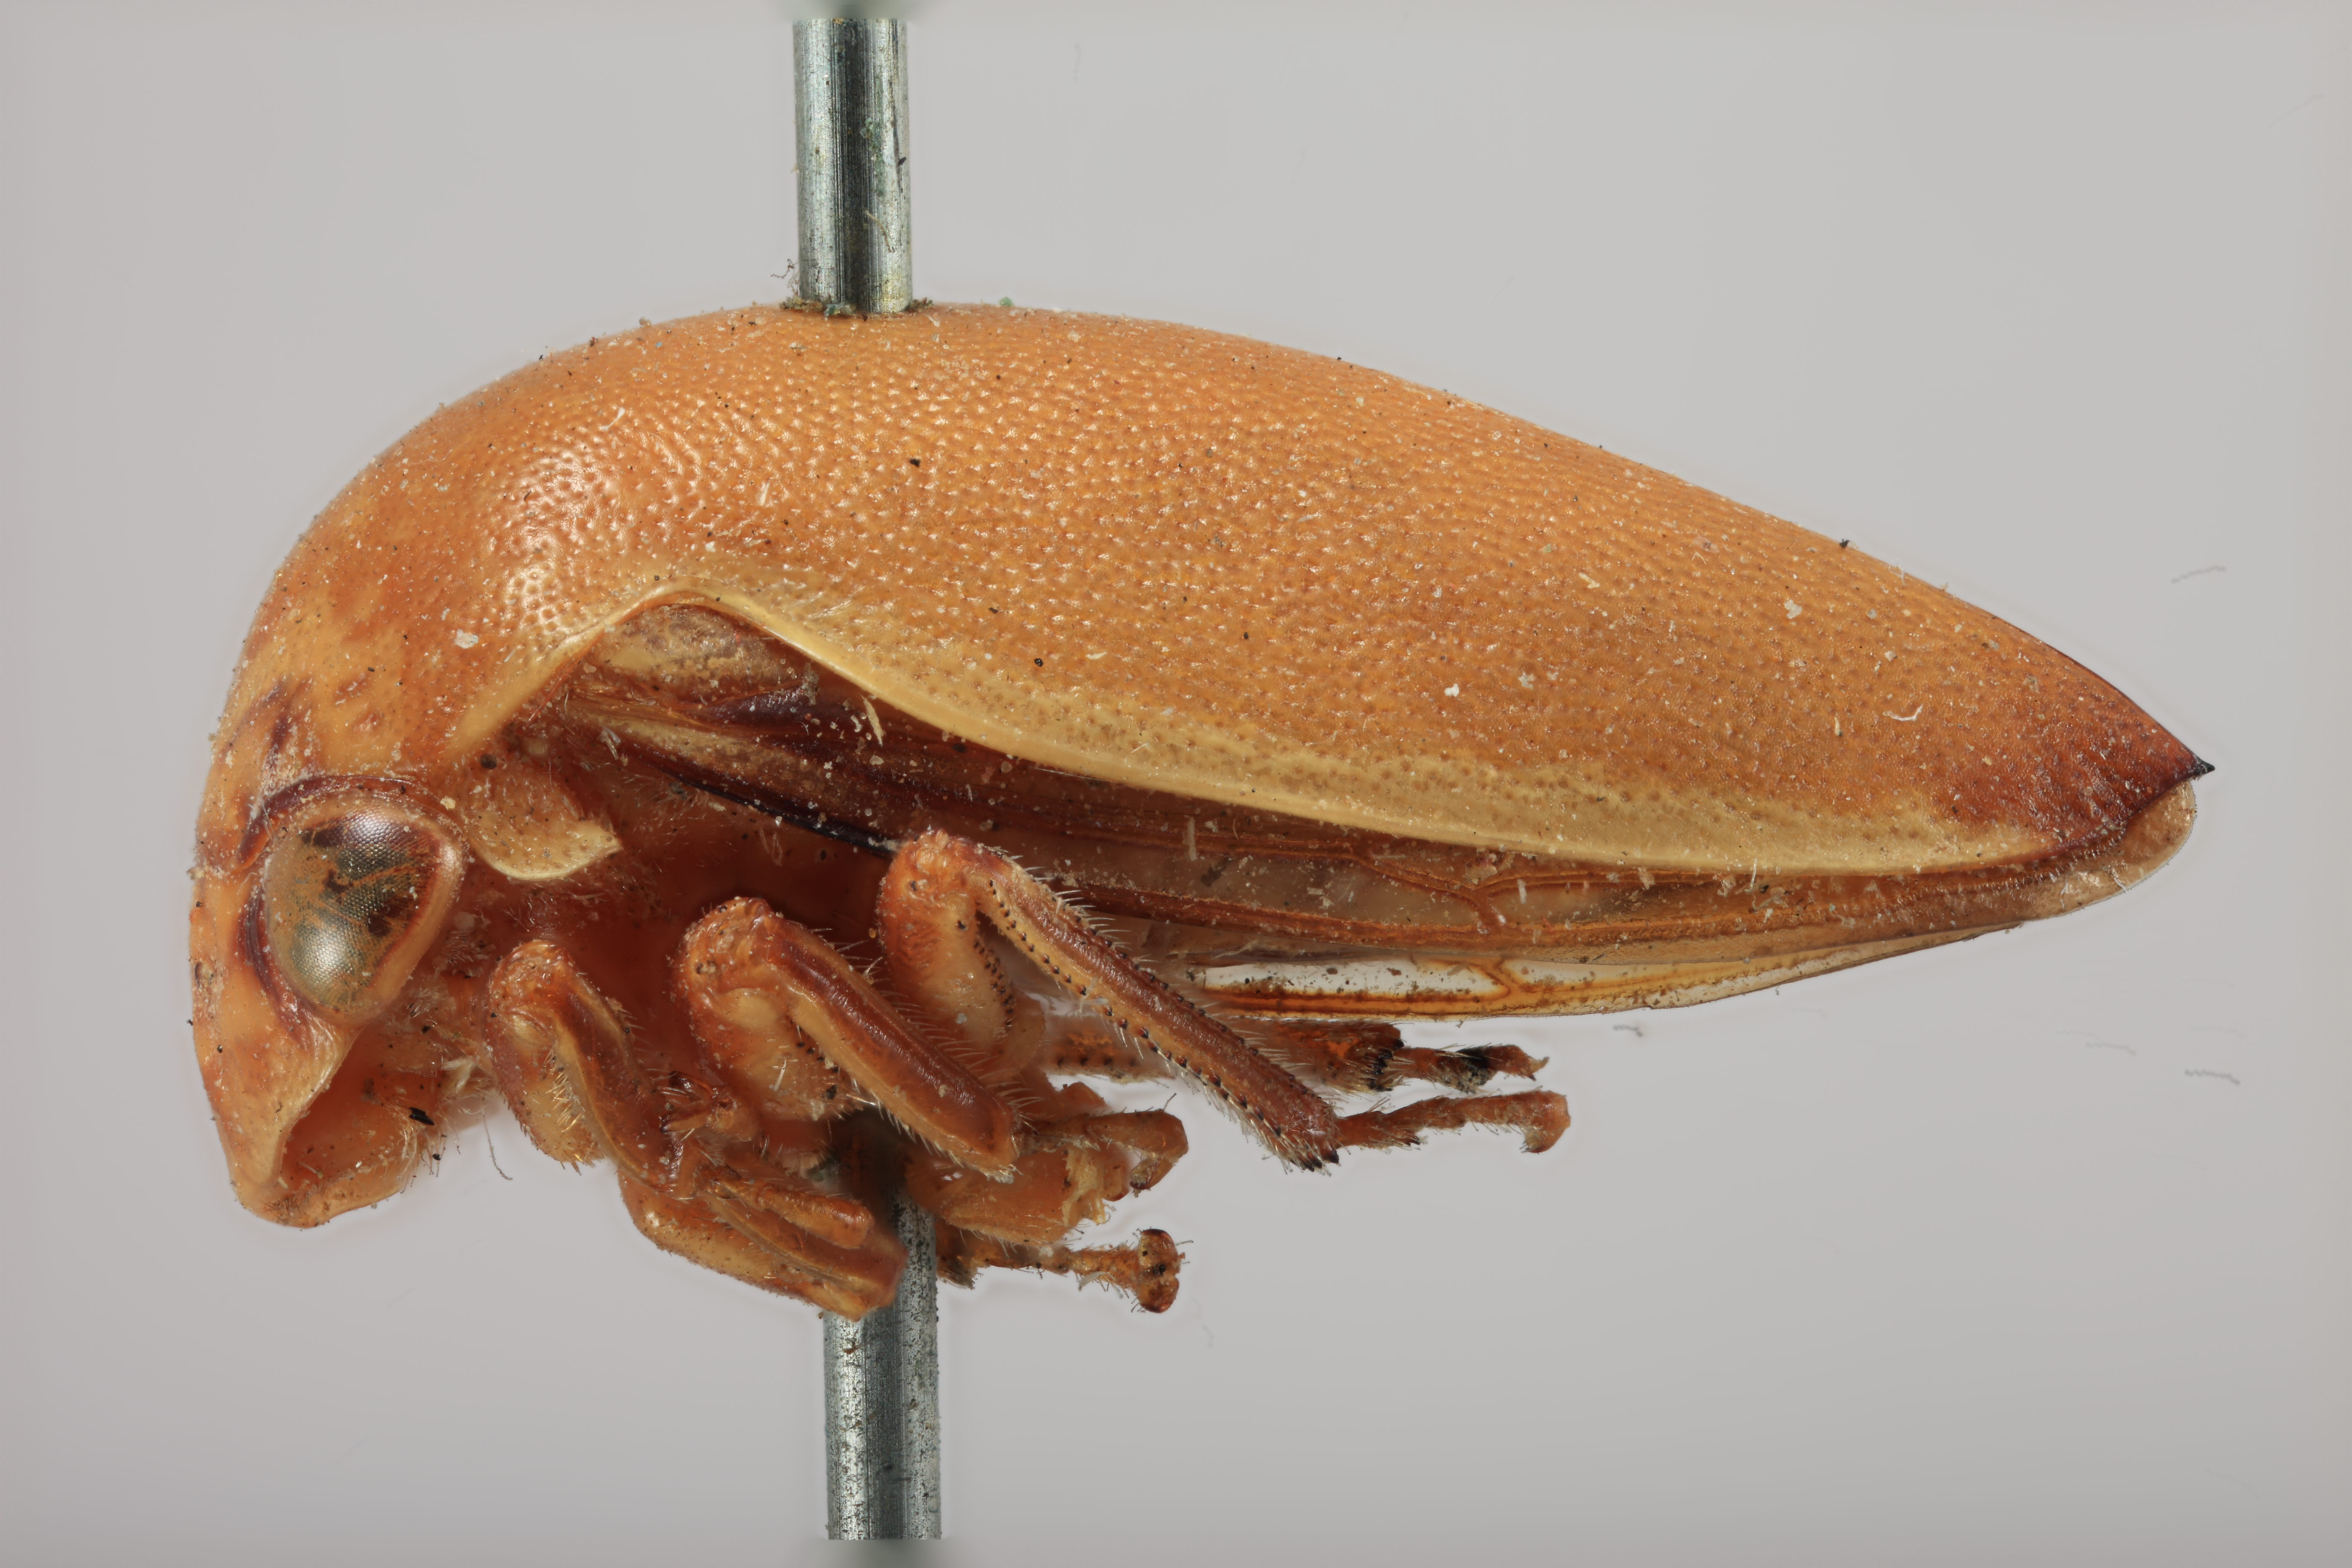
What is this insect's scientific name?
Stictopelta arizona
